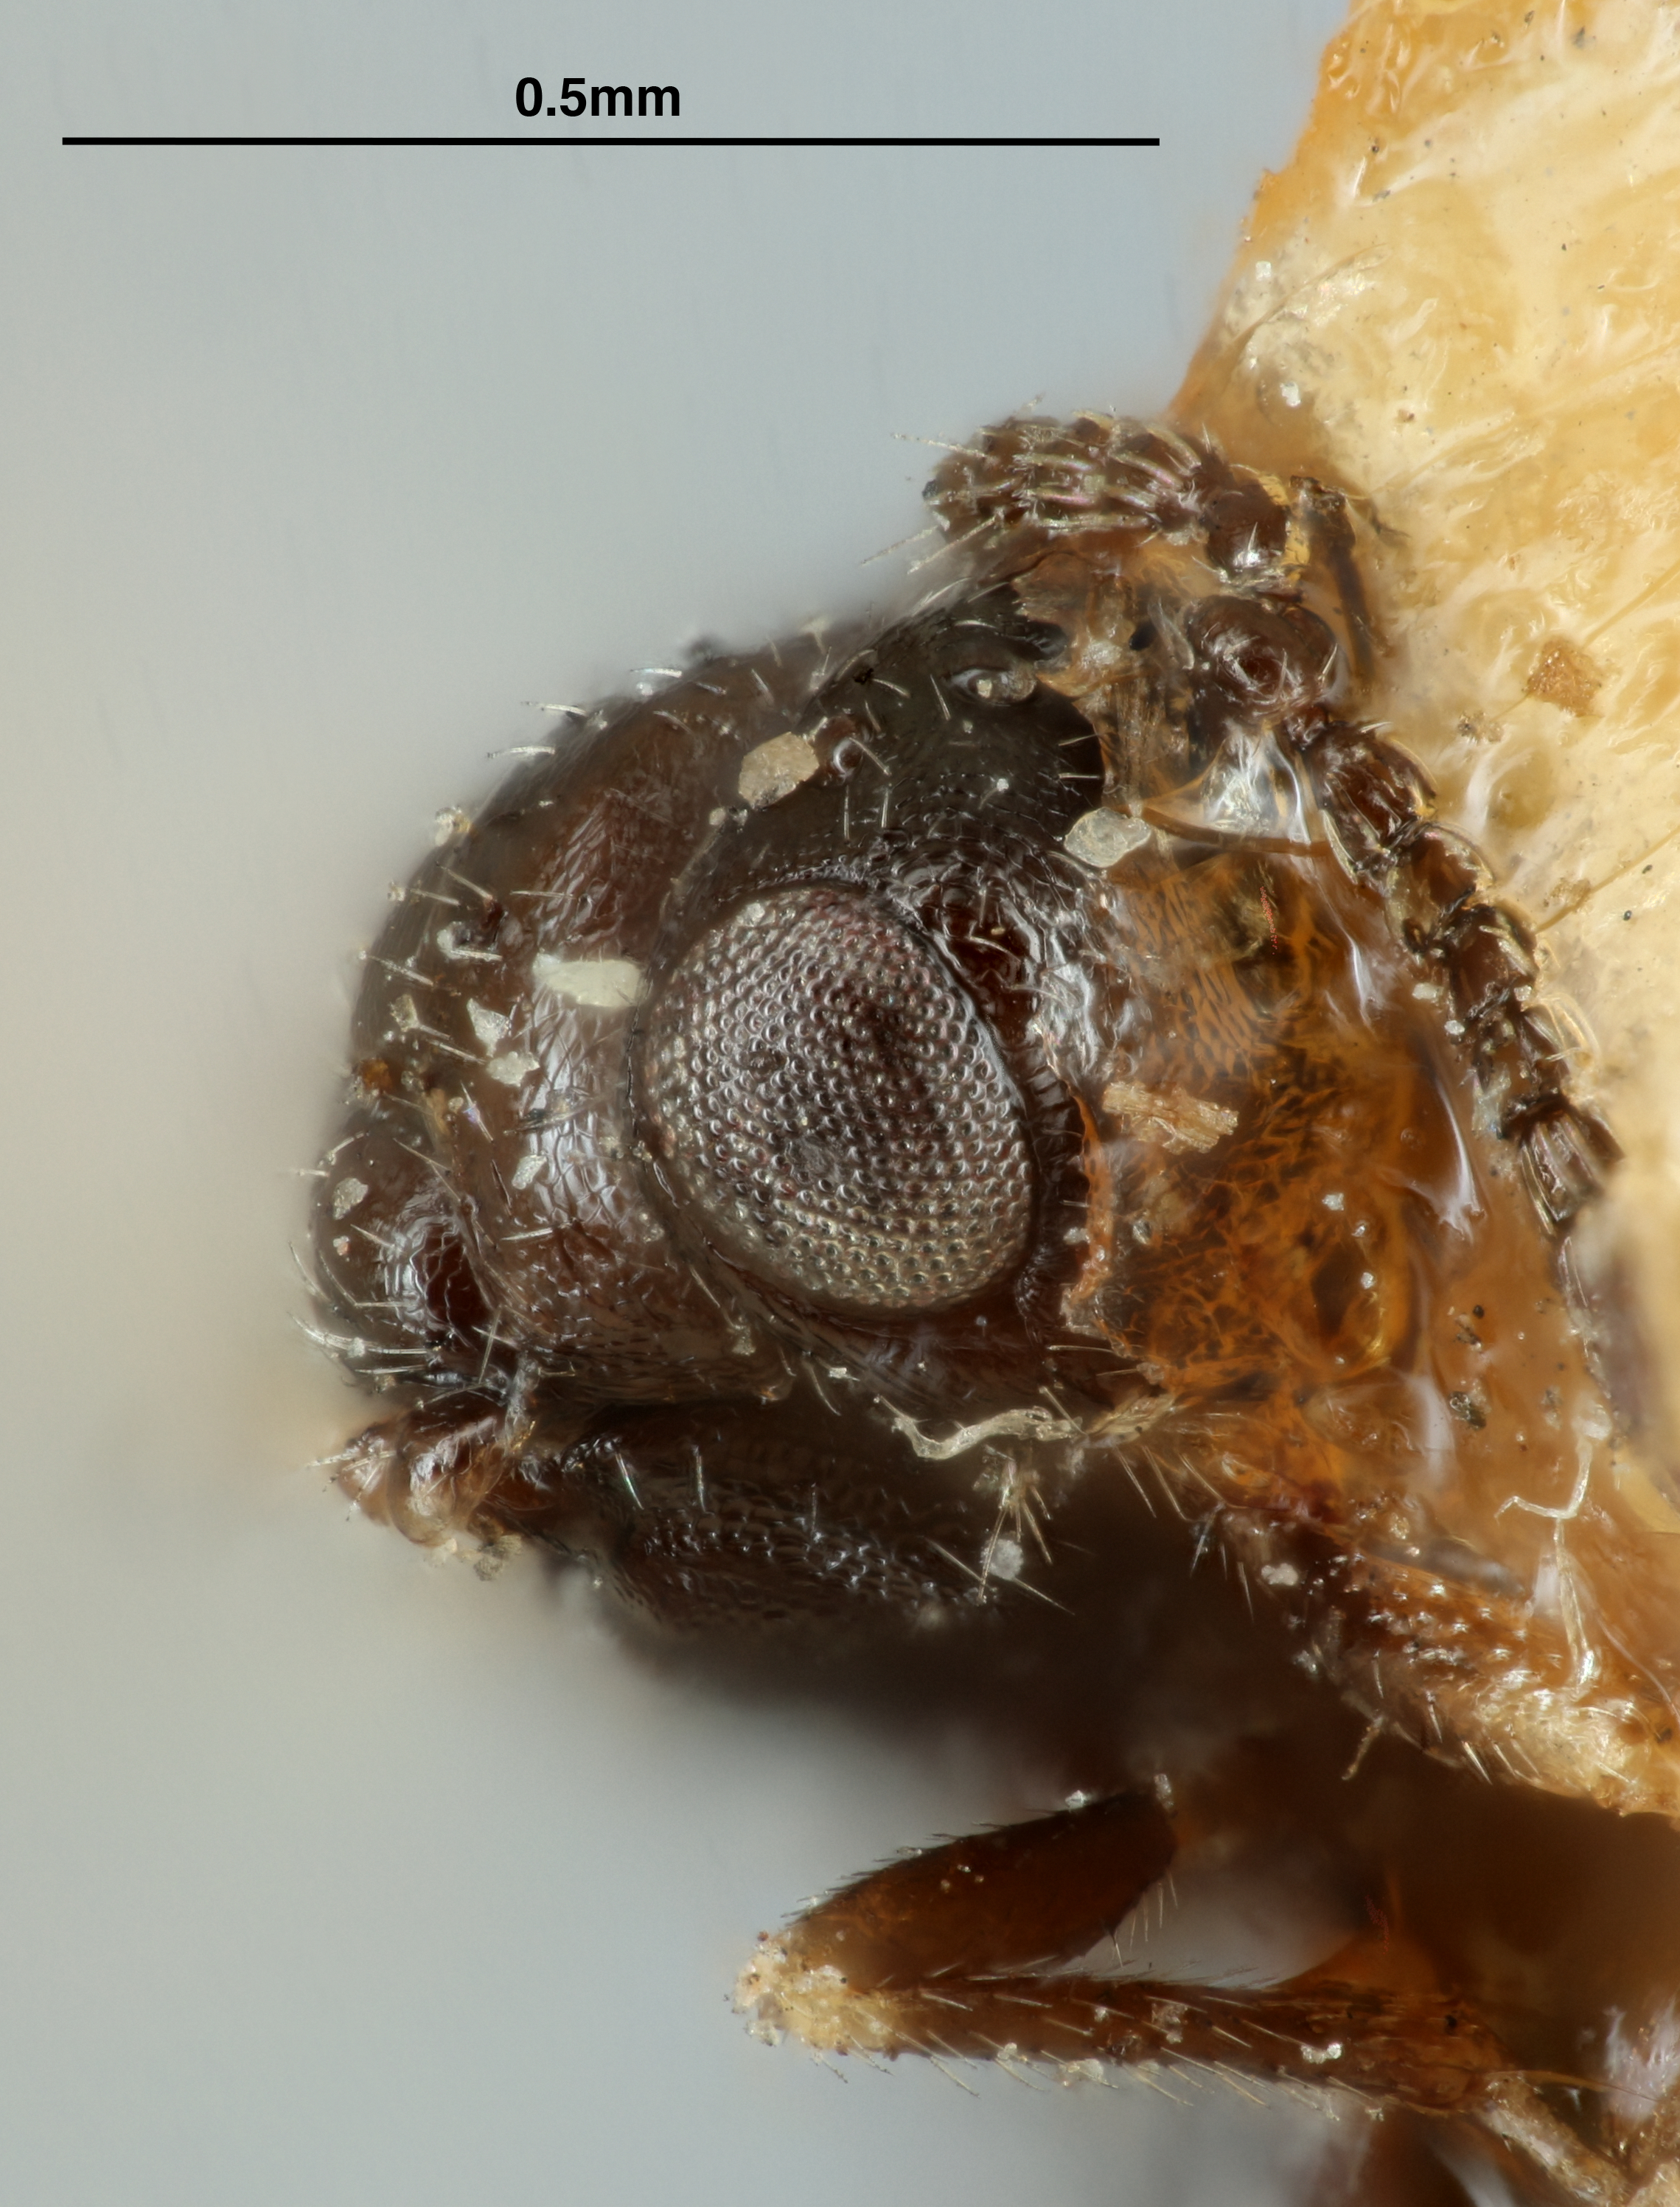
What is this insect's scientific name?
Systole minuta
